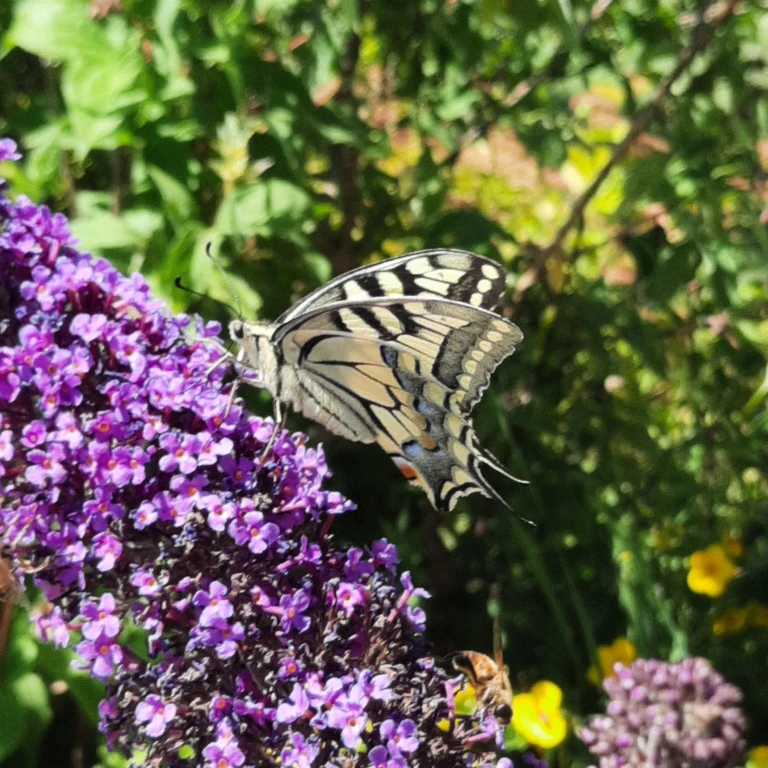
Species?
Papilio machaon
